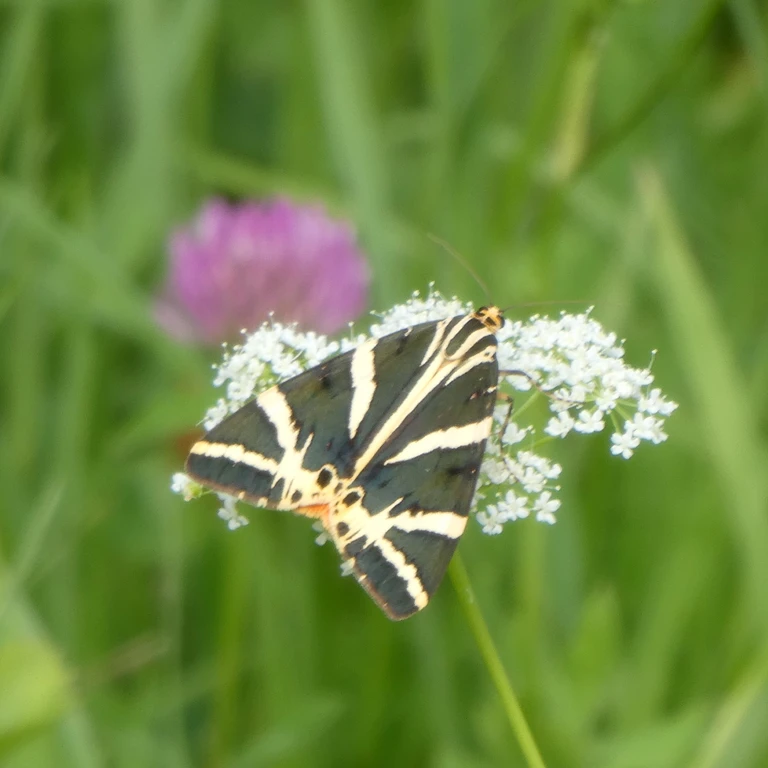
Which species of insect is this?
Euplagia quadripunctaria
